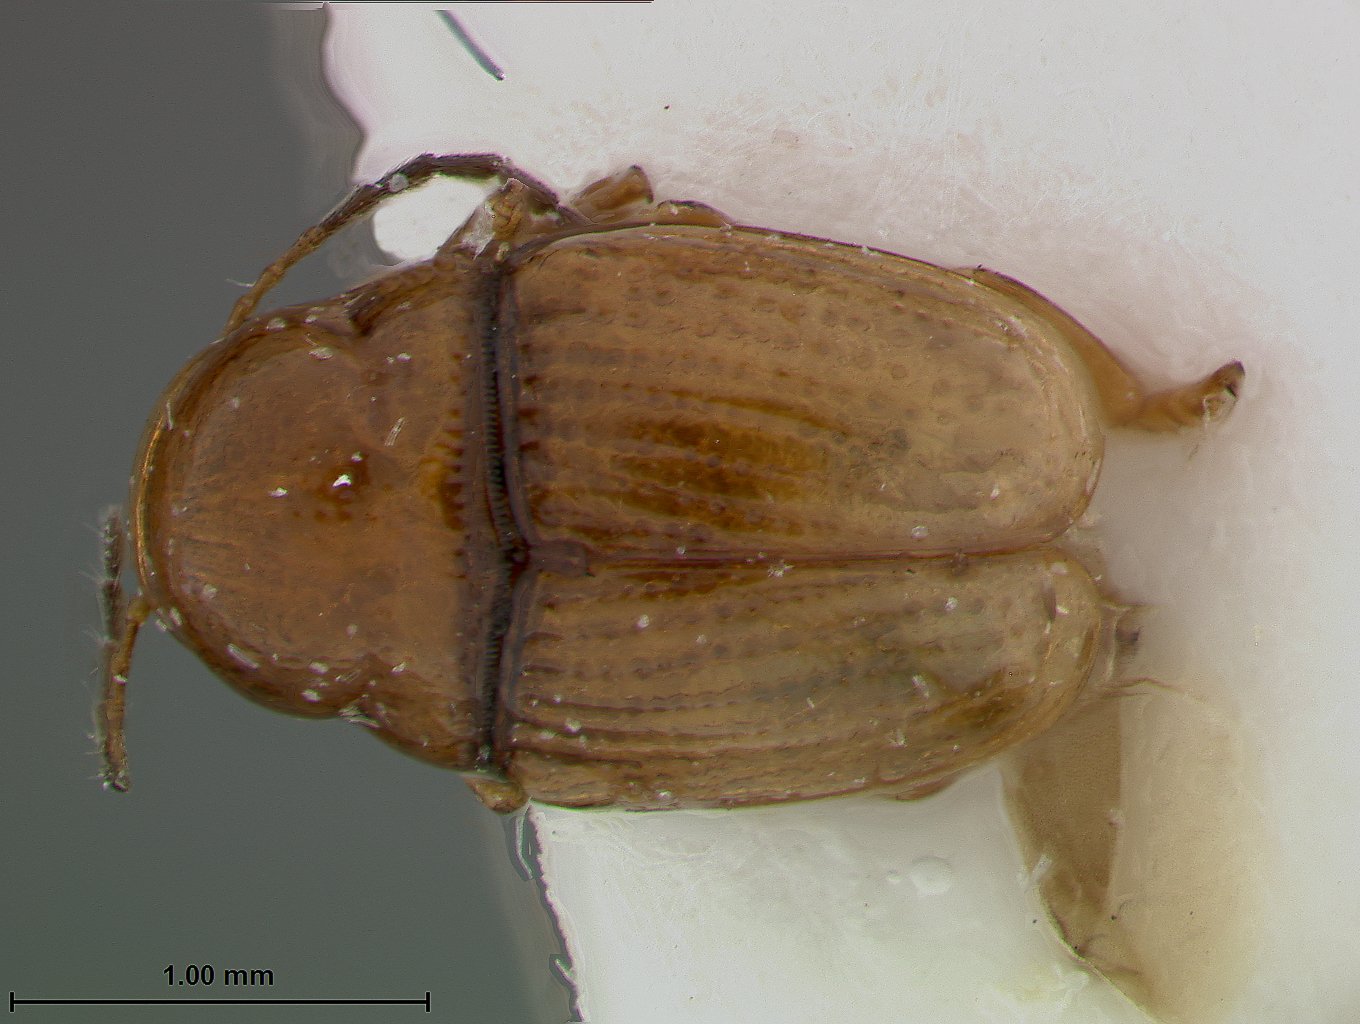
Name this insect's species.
Coenobius curtipennis
